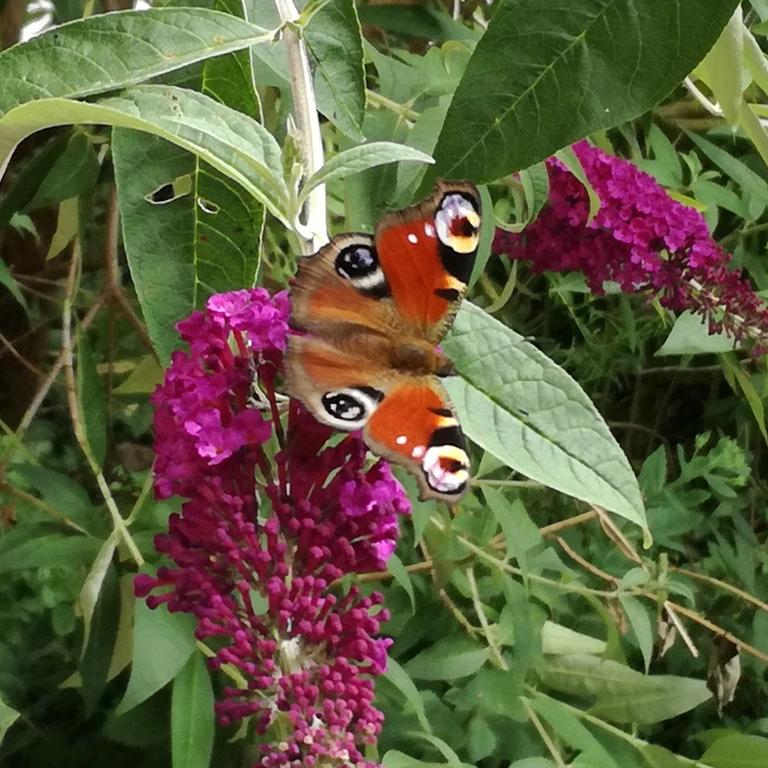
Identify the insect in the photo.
Aglais io
